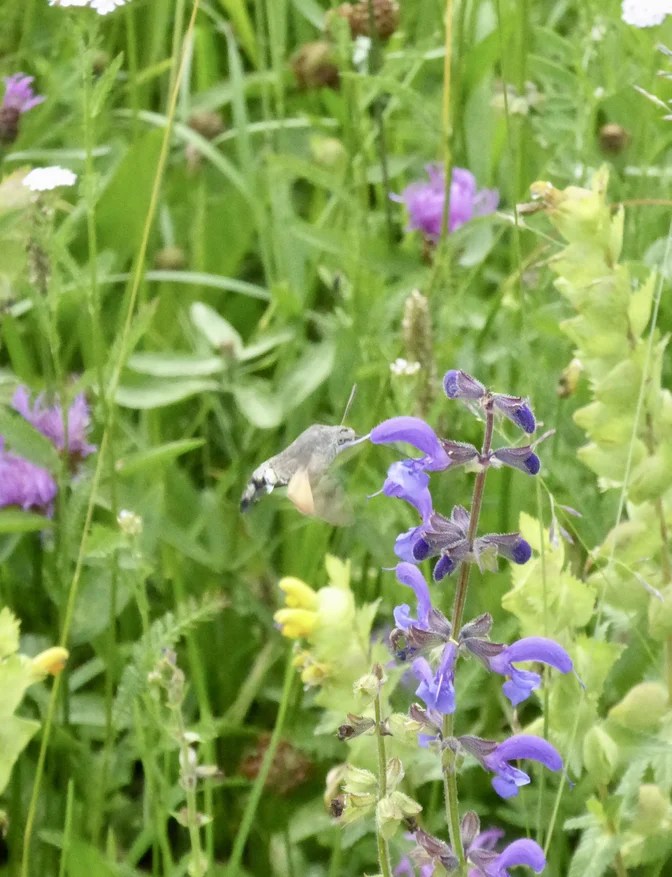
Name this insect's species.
Macroglossum stellatarum
